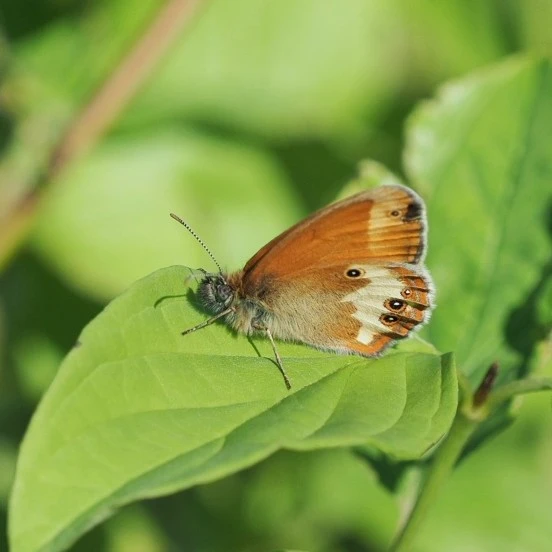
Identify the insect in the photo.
Coenonympha arcania
